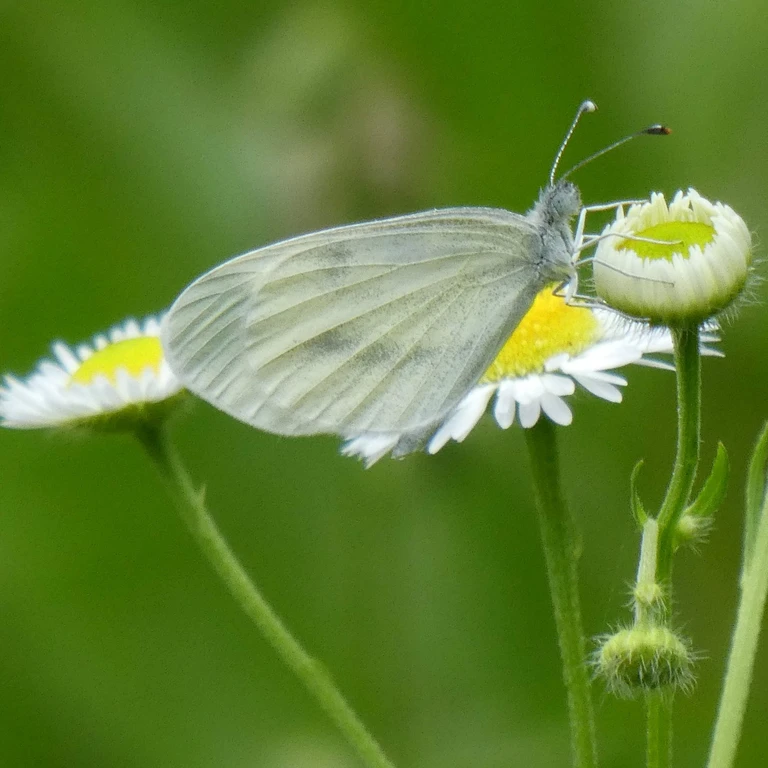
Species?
Leptidea sinapis/juvernica
